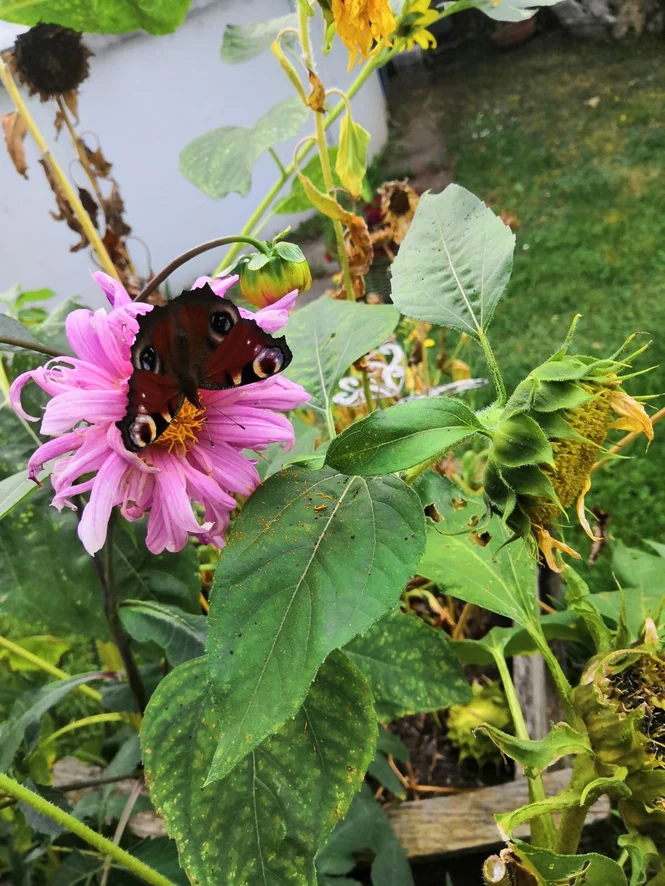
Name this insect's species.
Aglais io
